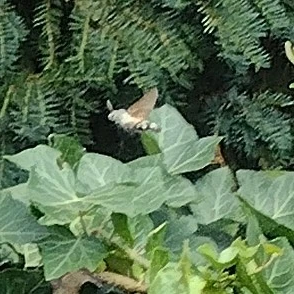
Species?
Macroglossum stellatarum
